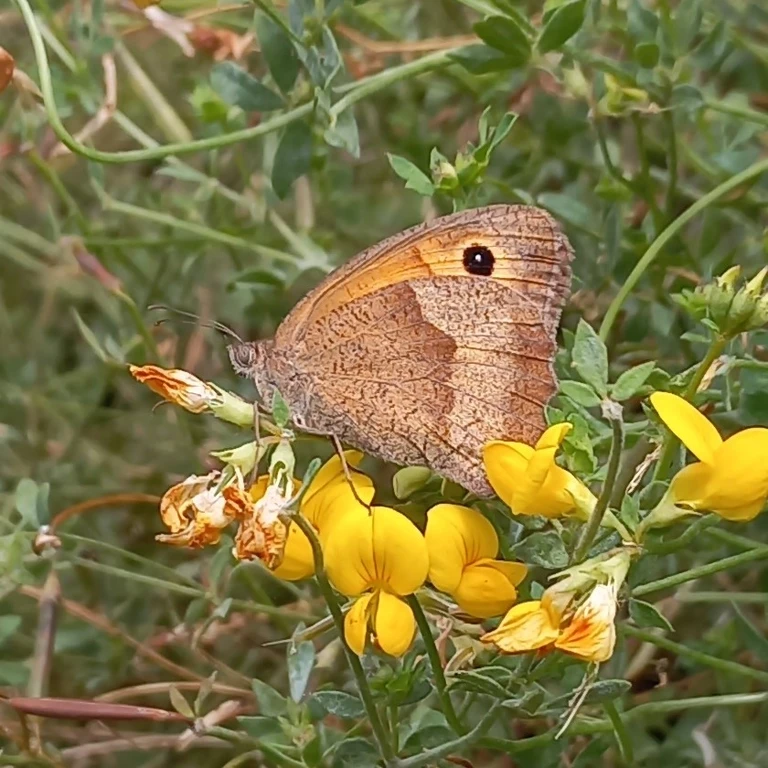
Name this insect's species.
Maniola jurtina
